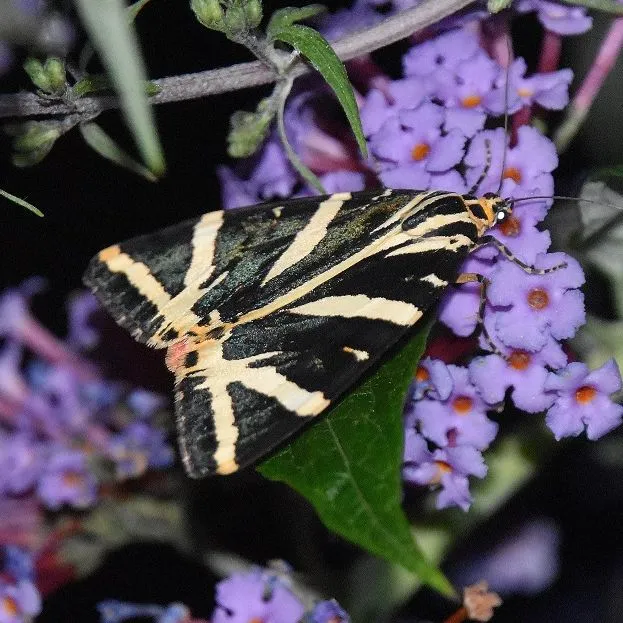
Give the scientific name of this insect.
Euplagia quadripunctaria
